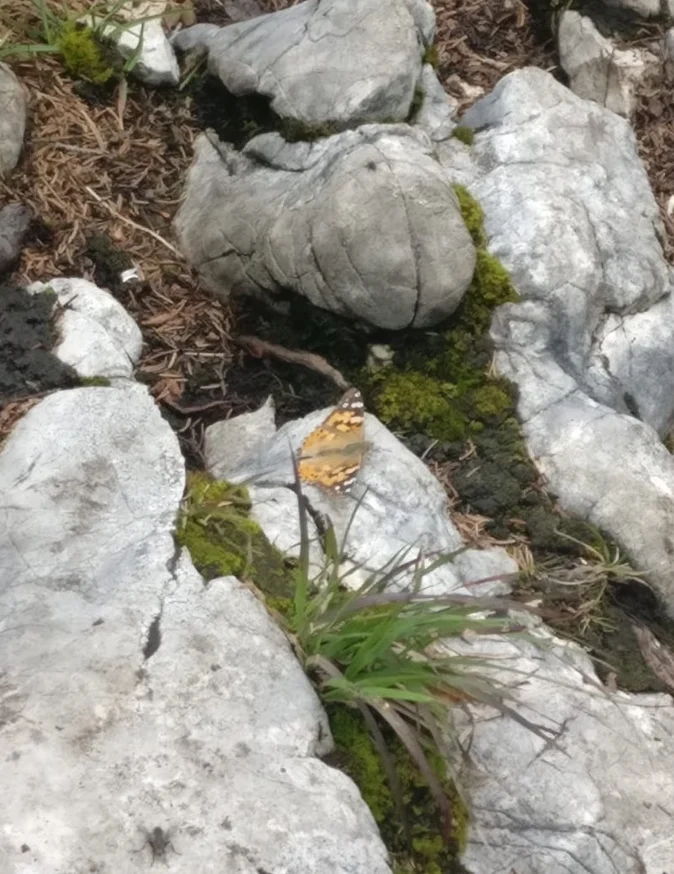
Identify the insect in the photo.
Vanessa cardui
